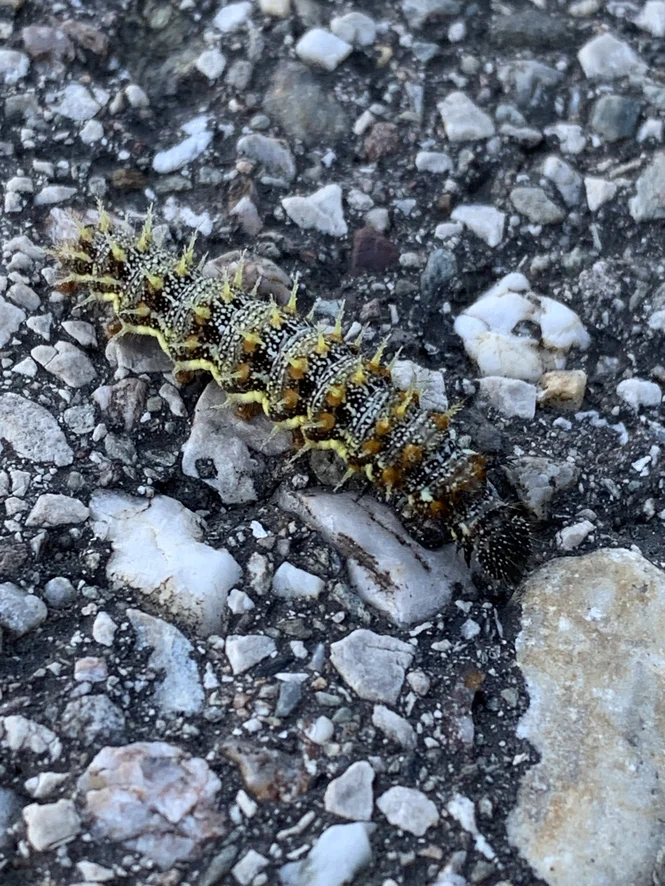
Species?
Vanessa atalanta
